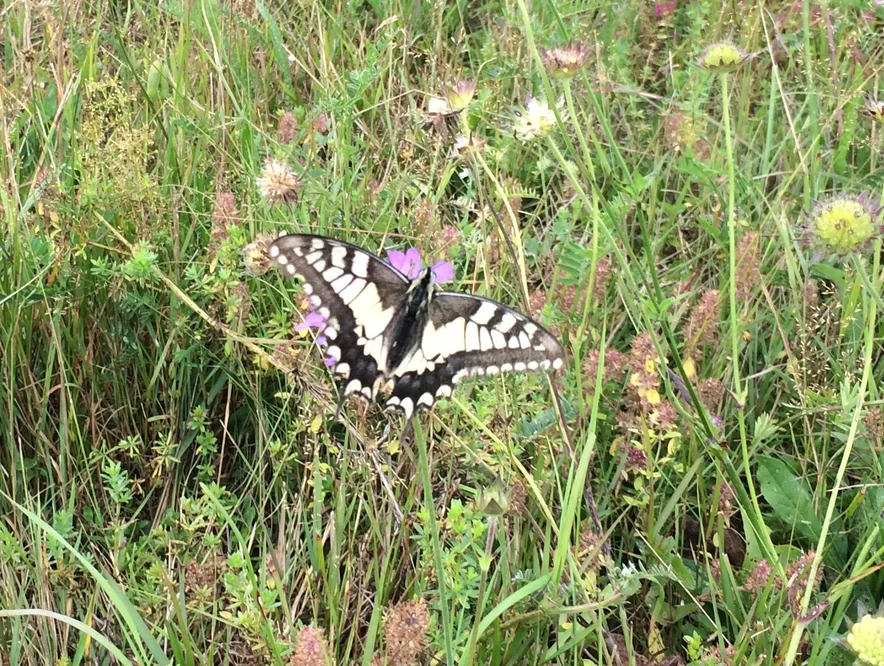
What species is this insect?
Papilio machaon
